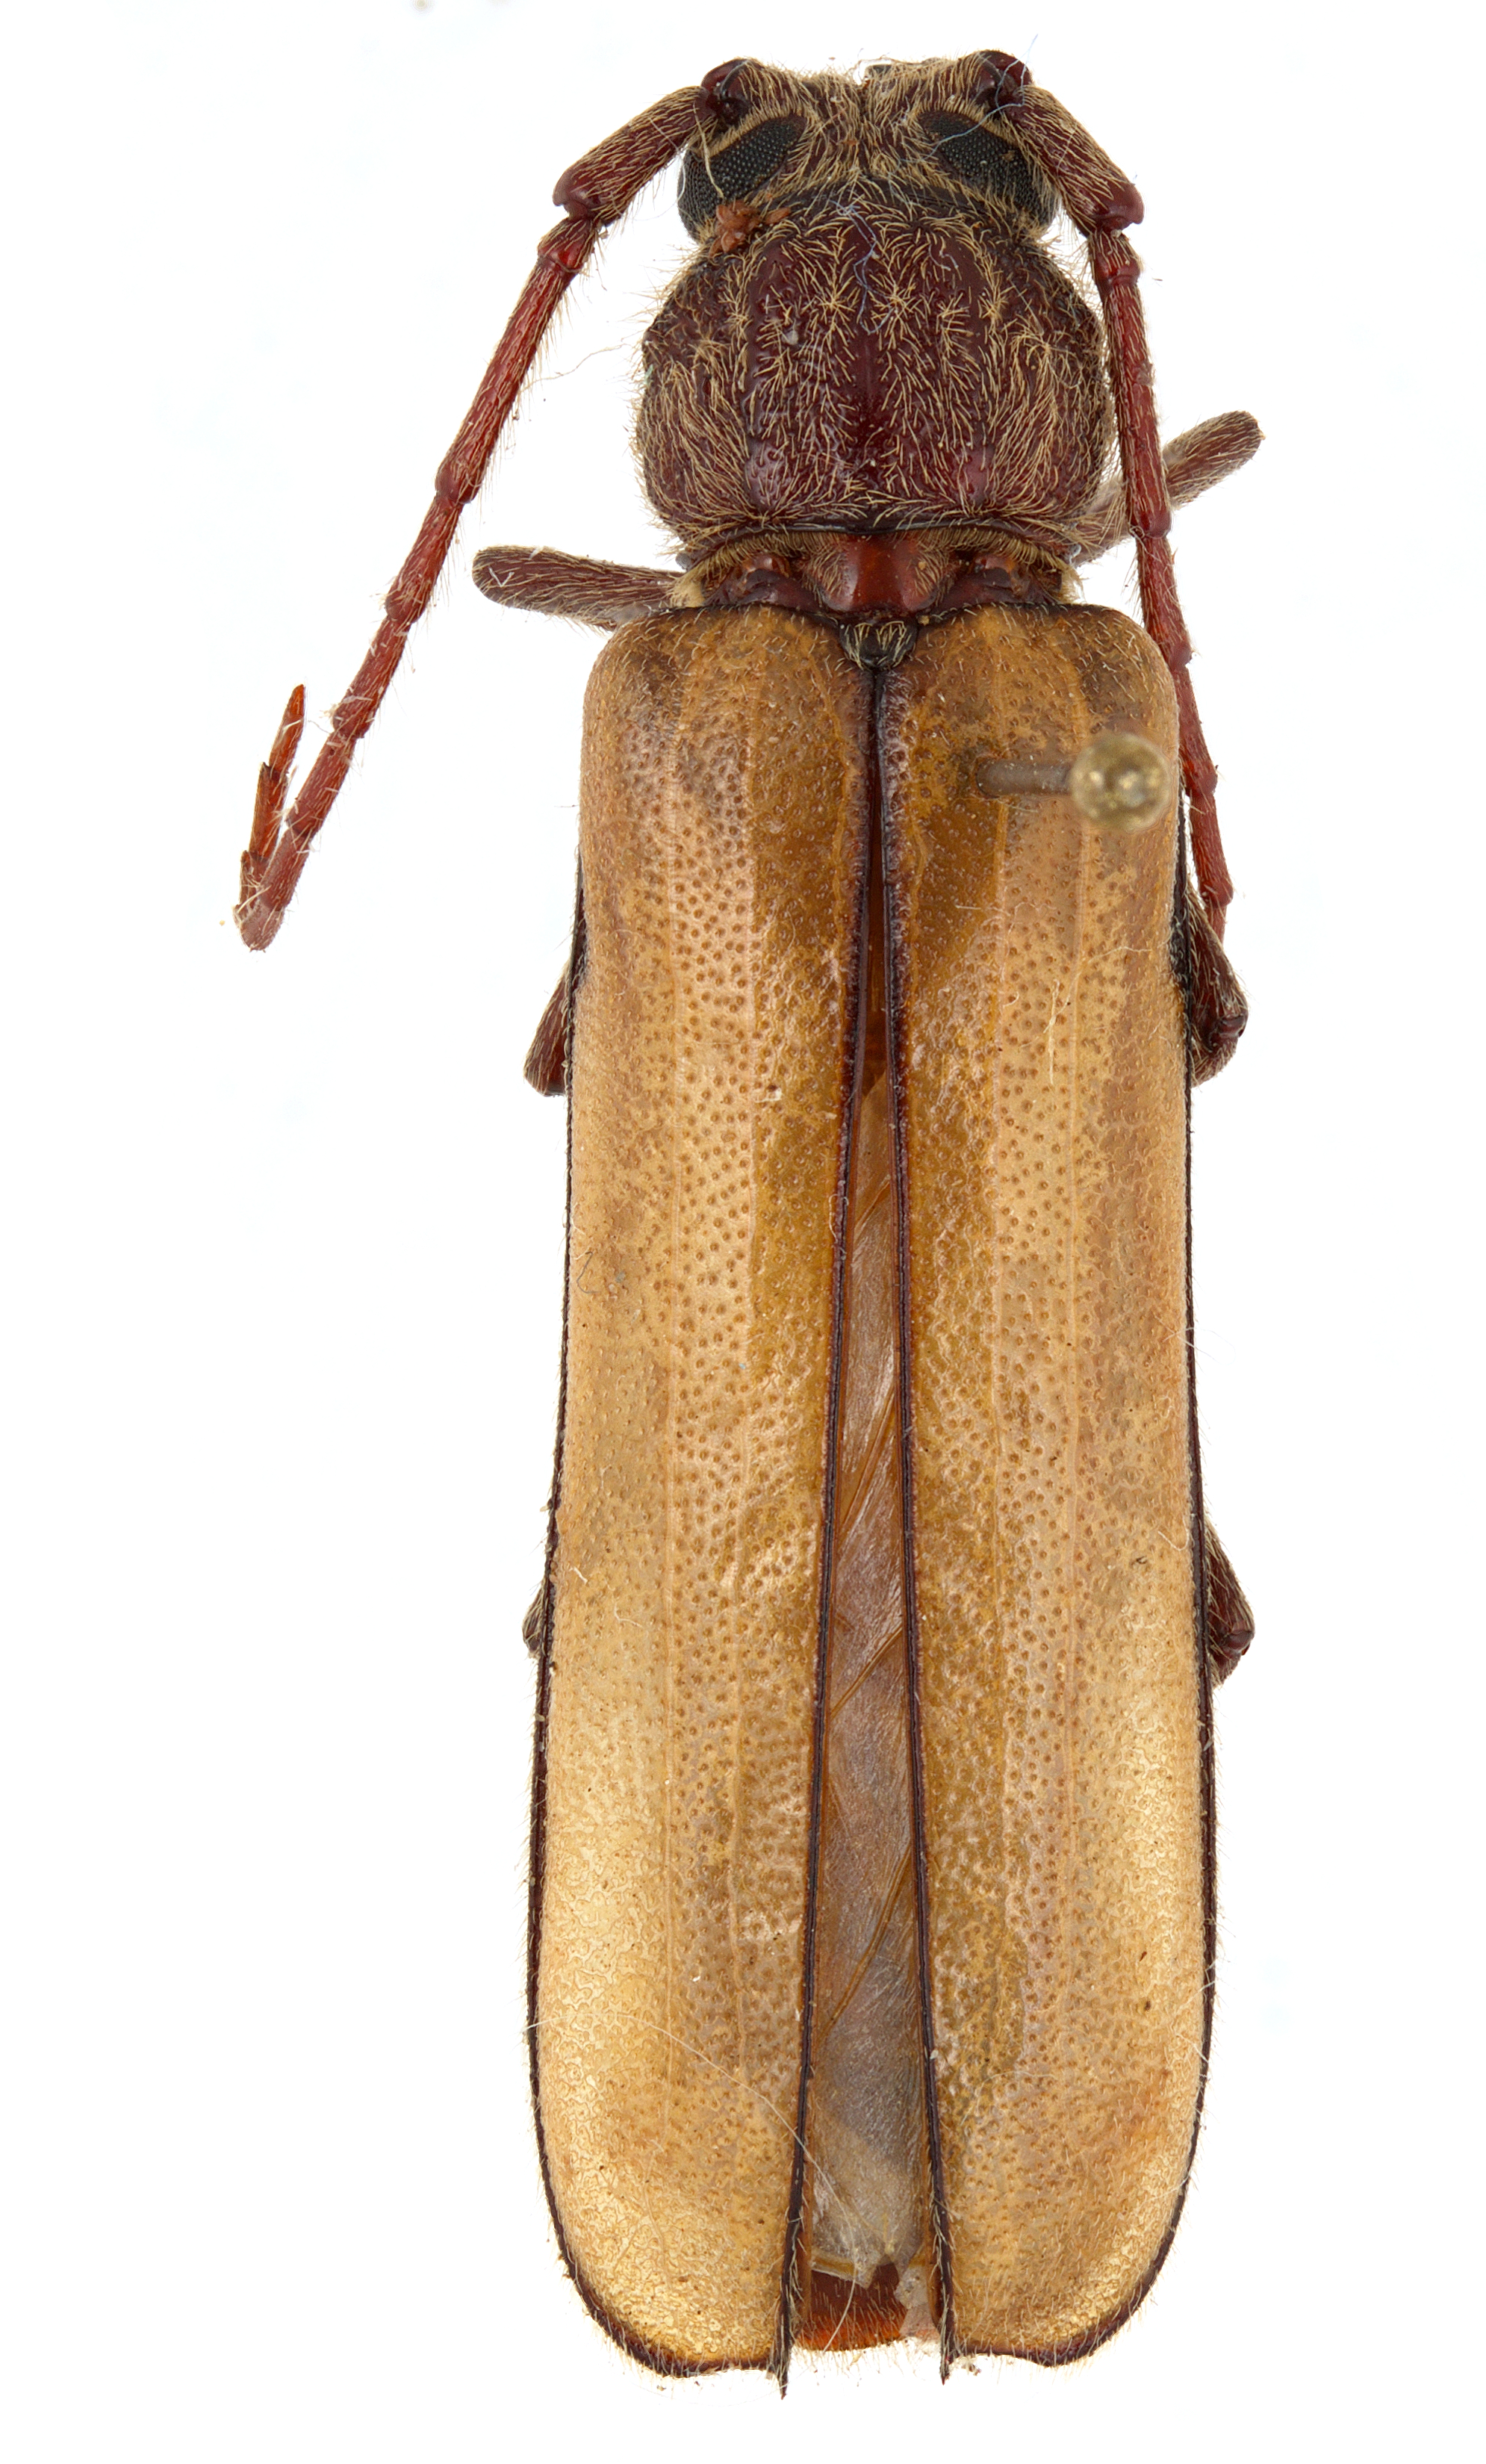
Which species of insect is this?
Diploschema rotundicolle
